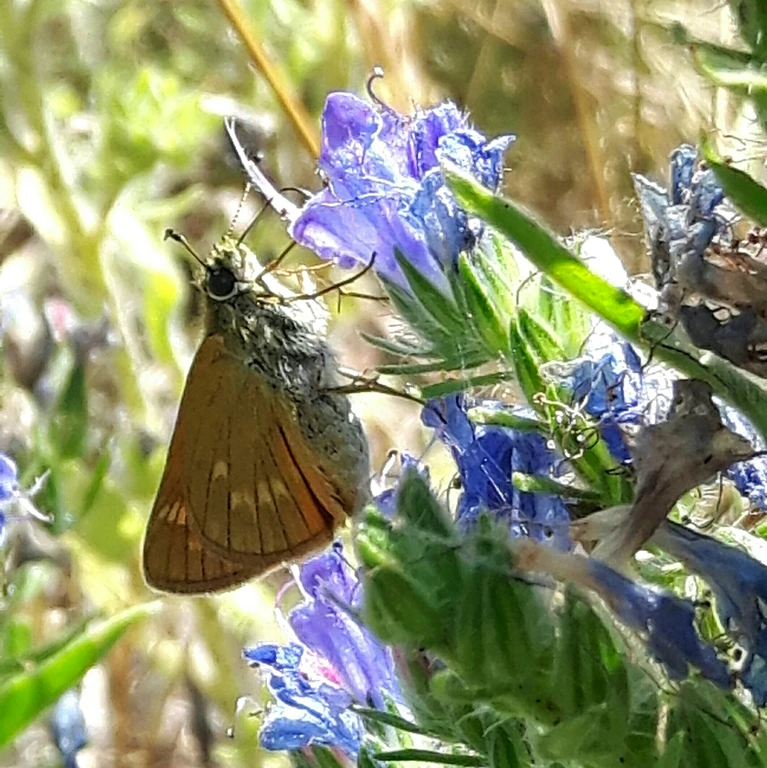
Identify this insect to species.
Ochlodes sylvanus (also Ochlodes venata)
